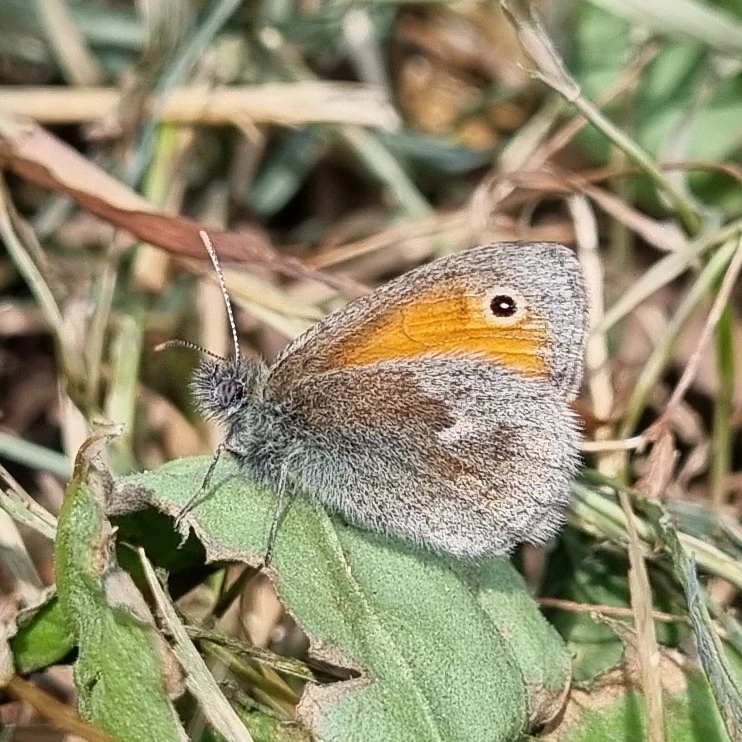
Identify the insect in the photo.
Coenonympha pamphilus
